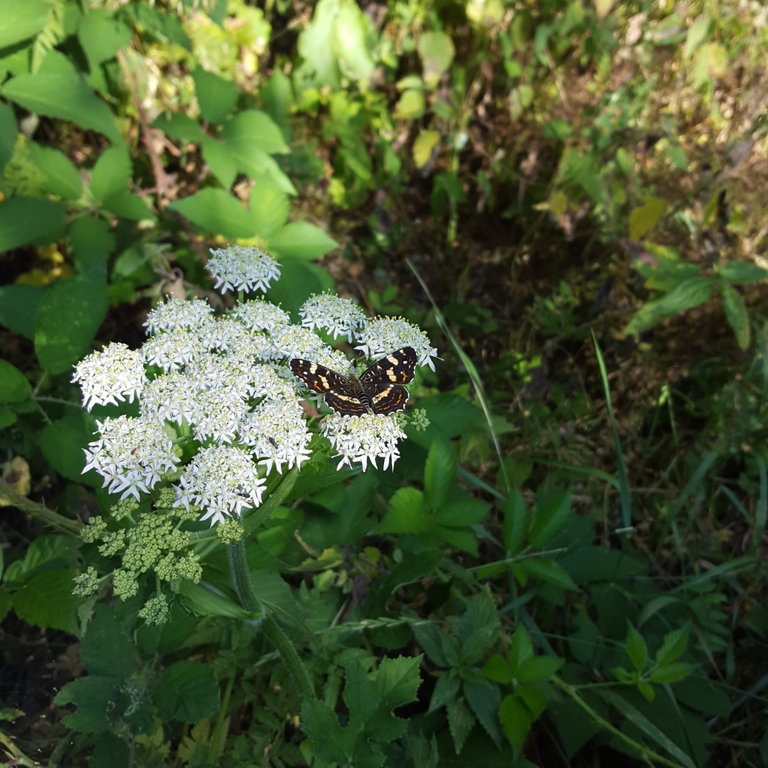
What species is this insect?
Araschnia levana
